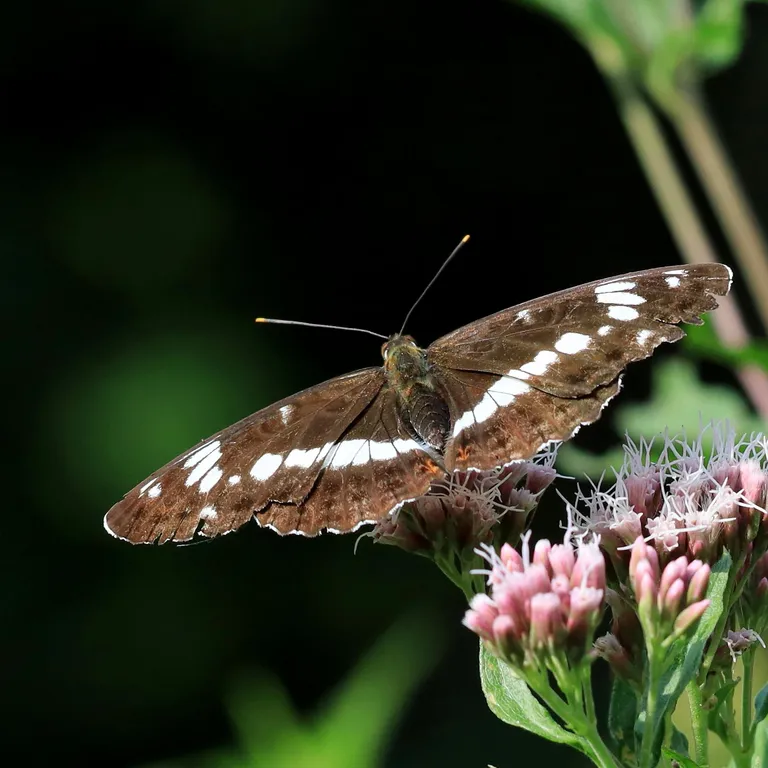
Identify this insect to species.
Limenitis camilla (also Ladoga camilla)
